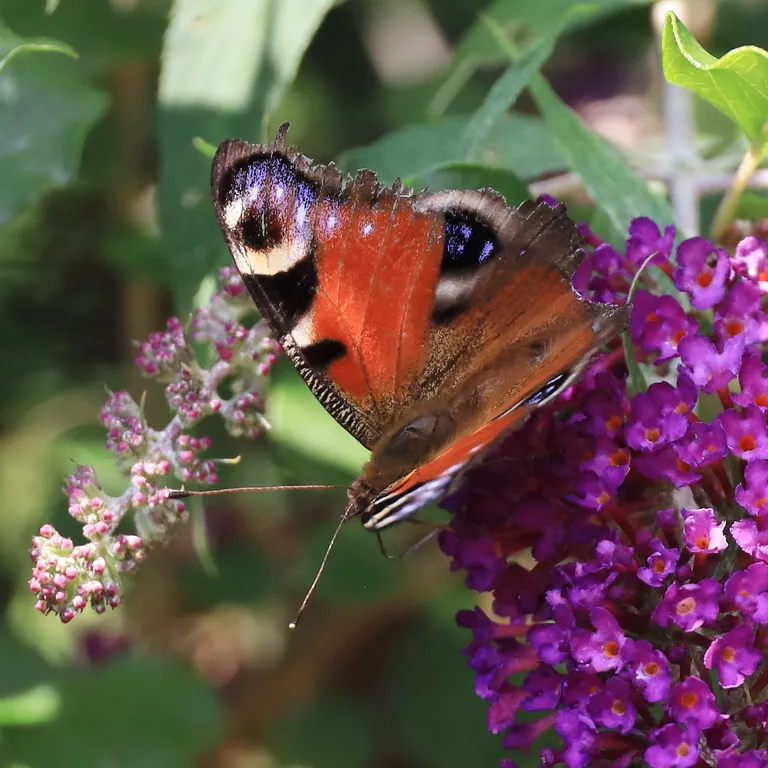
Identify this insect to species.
Aglais io
